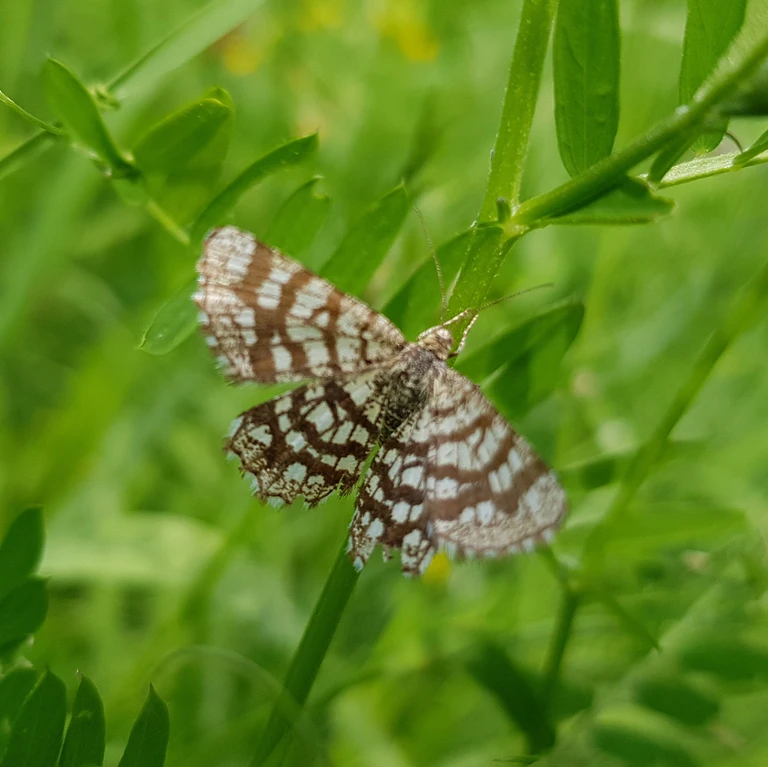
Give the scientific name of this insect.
Chiasmia clathrata
